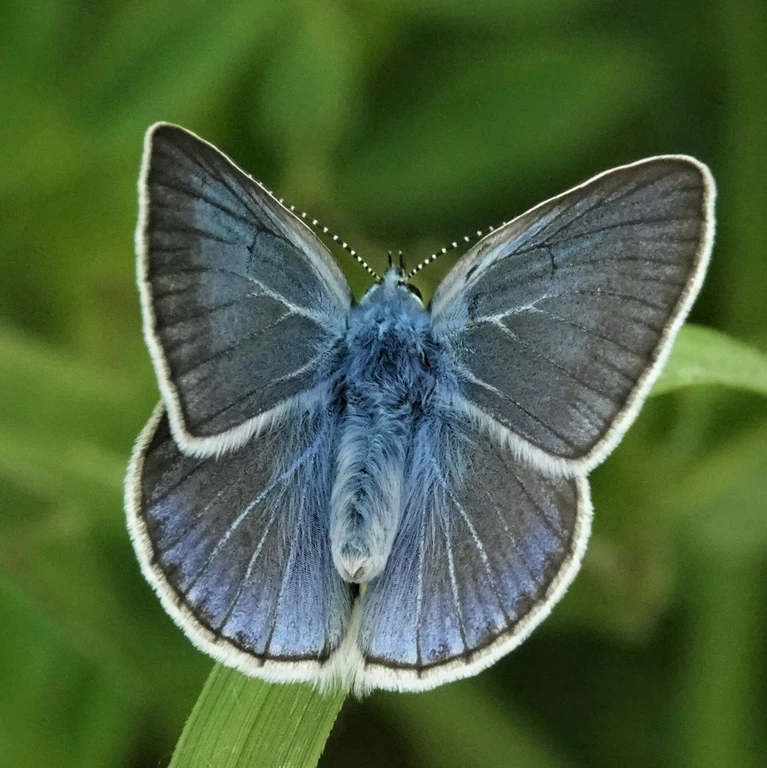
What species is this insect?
Polyommatus amandus (also Plebejus amanda)
